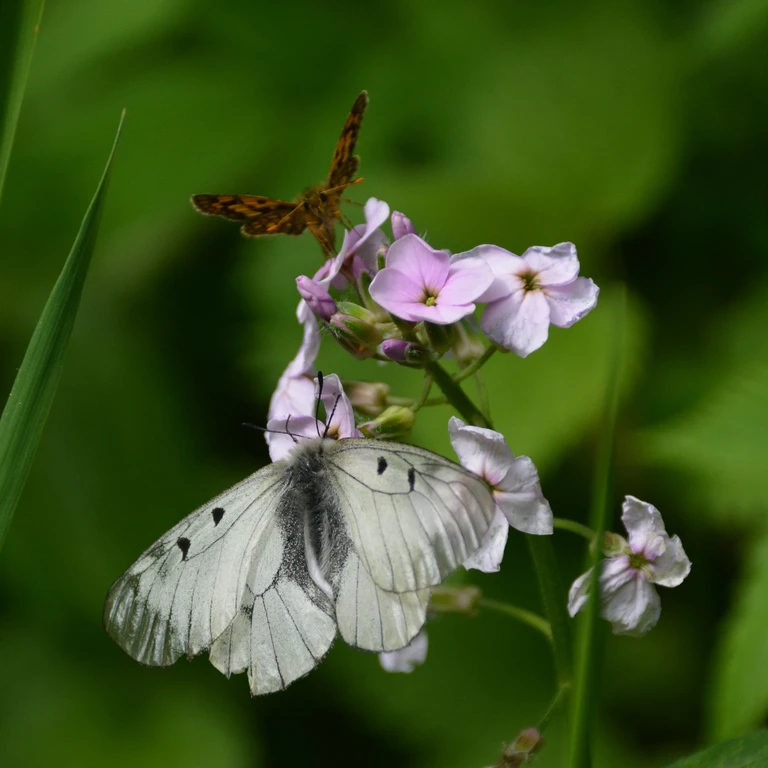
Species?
Parnassius mnemosyne
